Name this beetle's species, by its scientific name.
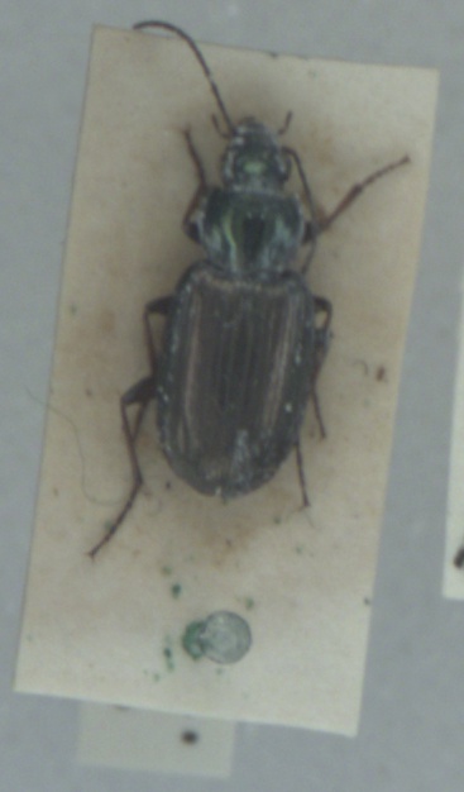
Agonum muelleri
